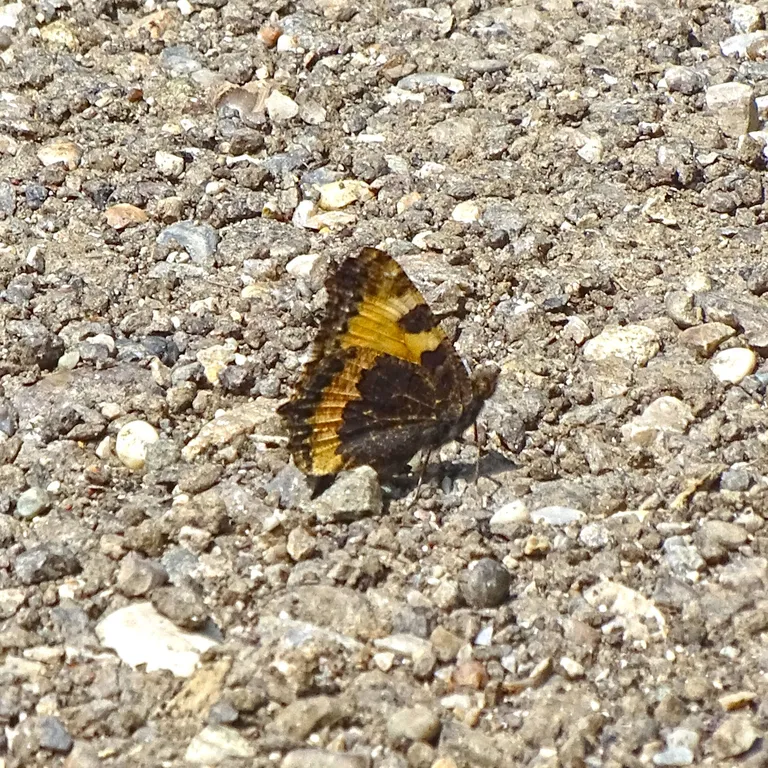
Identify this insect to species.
Aglais urticae
